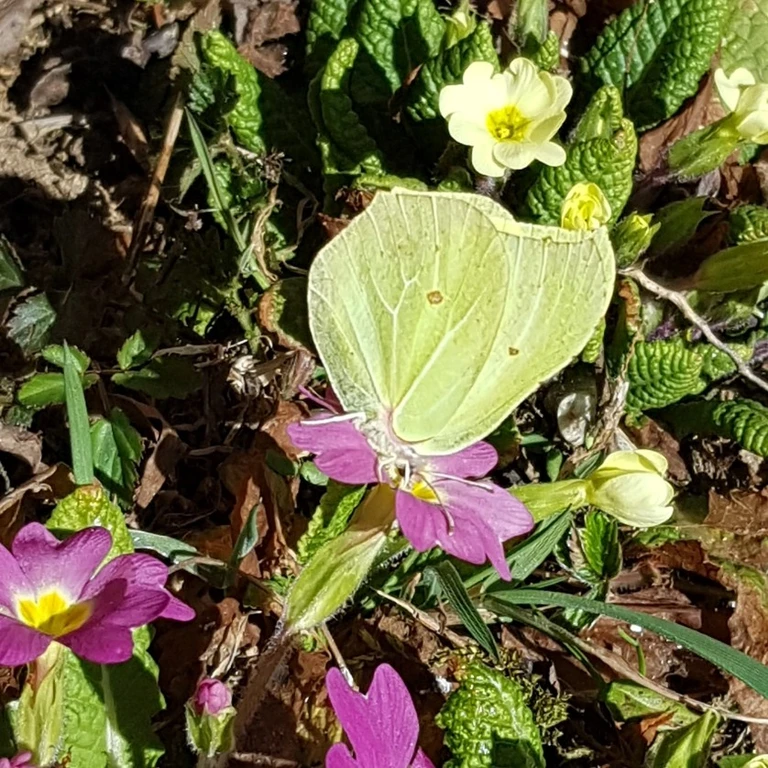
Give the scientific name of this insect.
Gonepteryx rhamni
